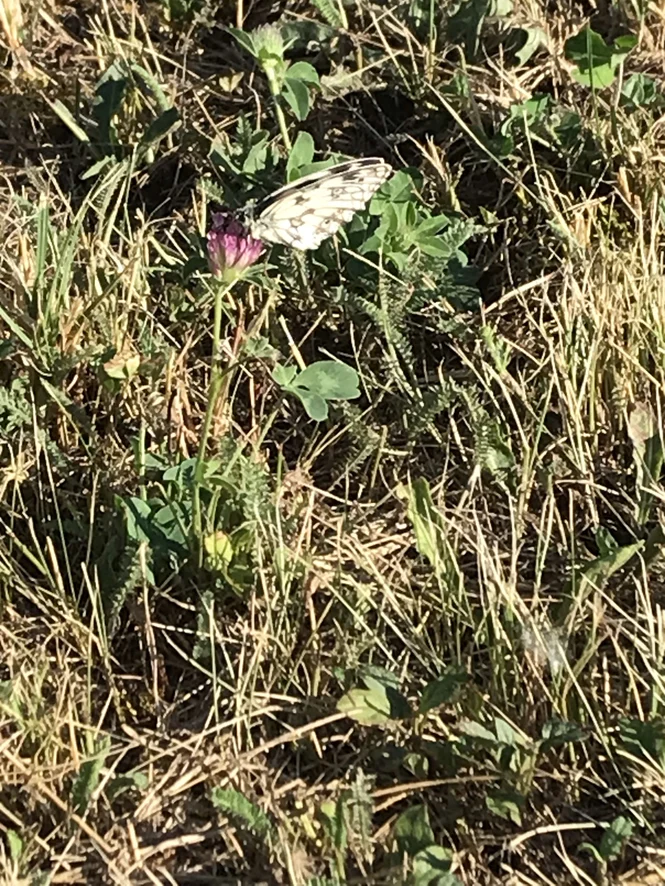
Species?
Melanargia galathea
